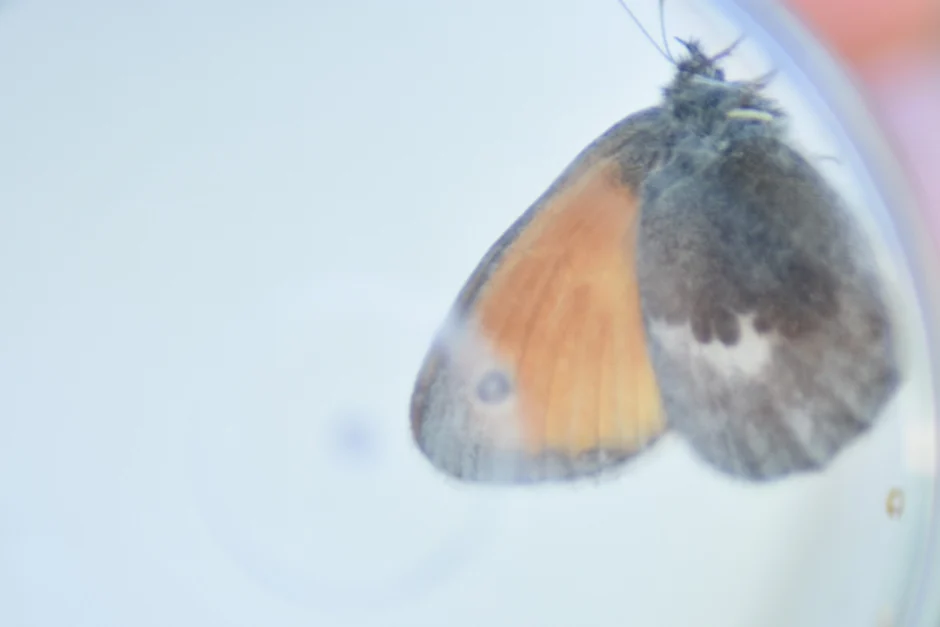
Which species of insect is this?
Coenonympha pamphilus
